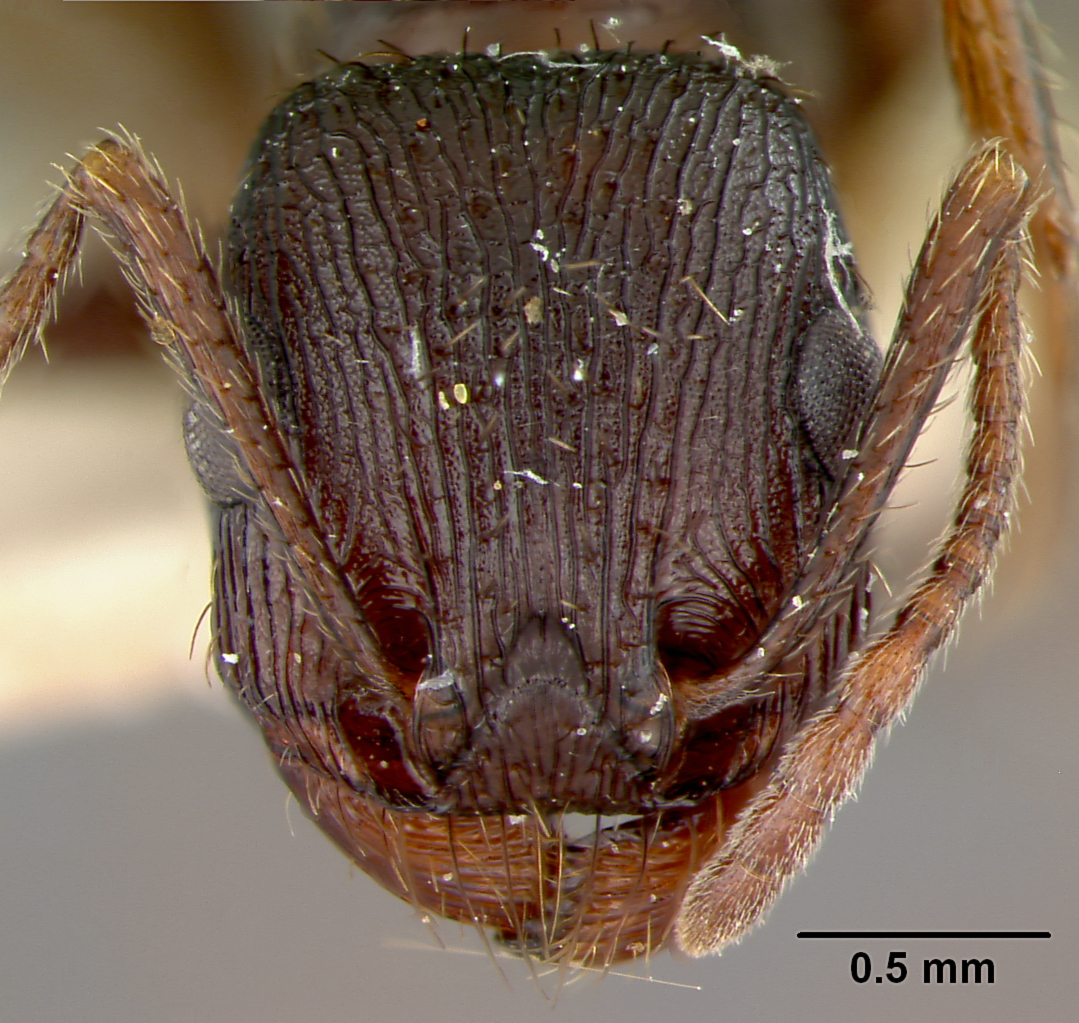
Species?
Pogonomyrmex brevibarbis
